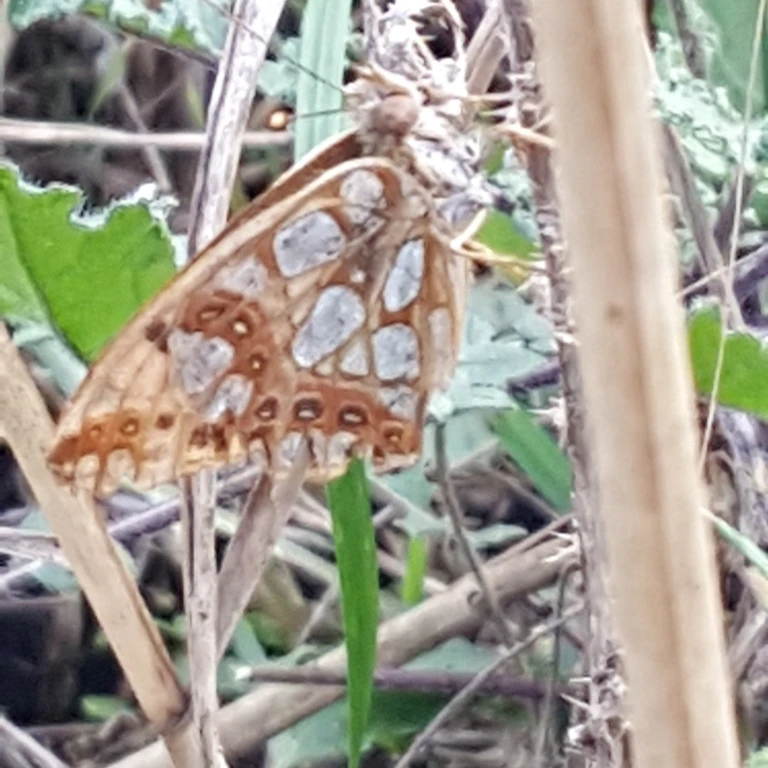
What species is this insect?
Issoria lathonia
